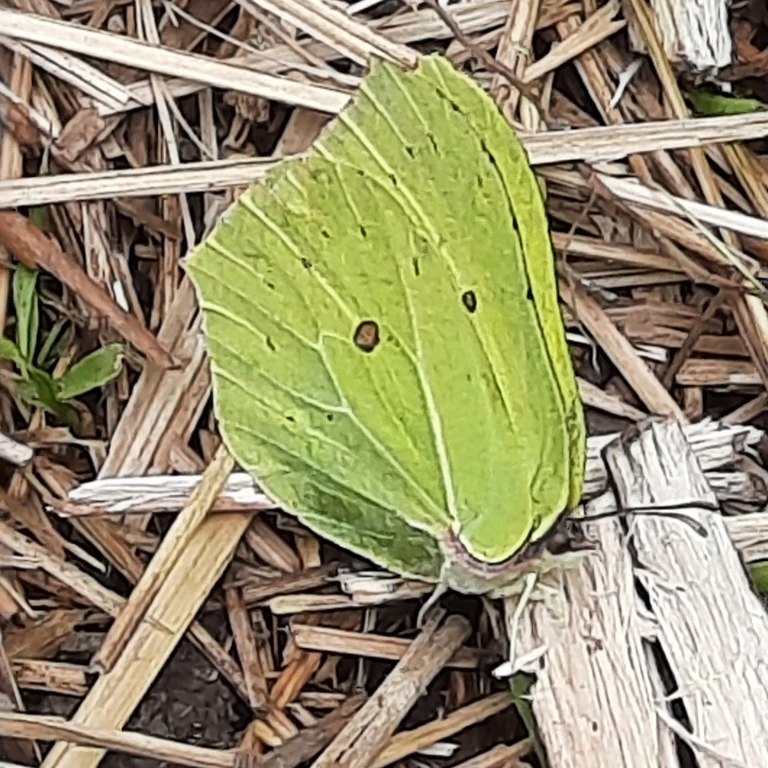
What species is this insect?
Gonepteryx rhamni
